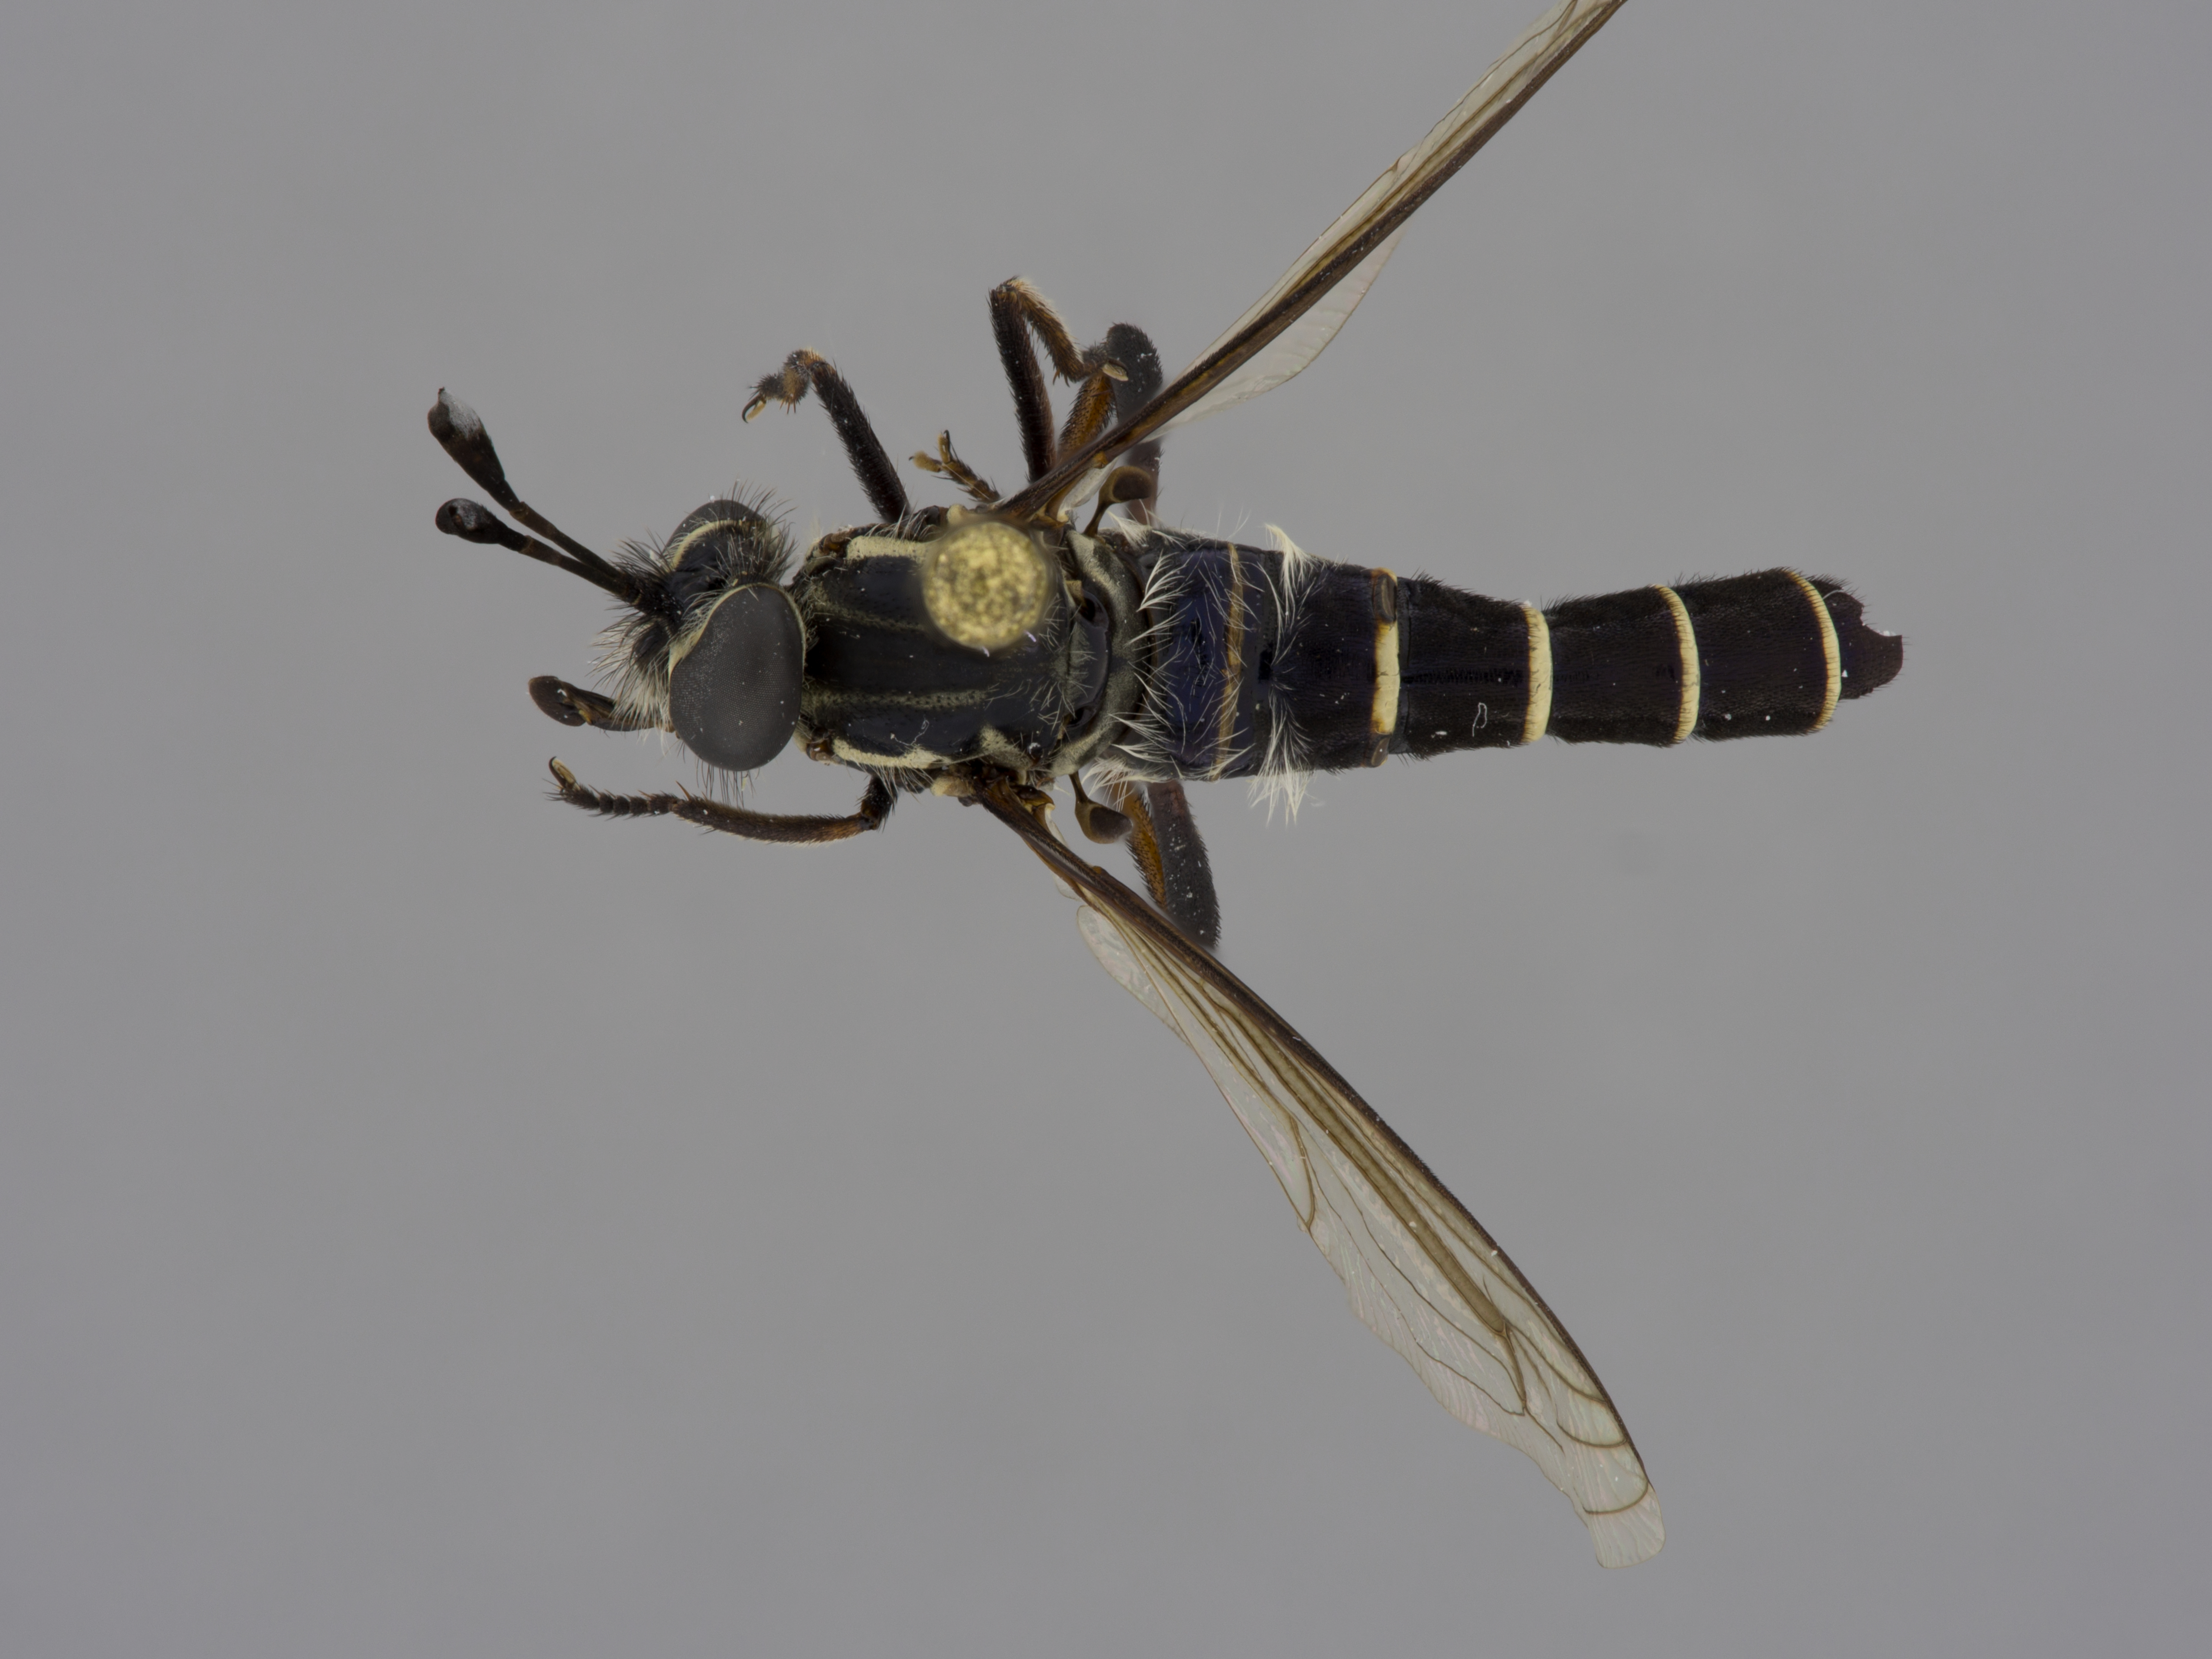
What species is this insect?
Nemomydas dominicanus
